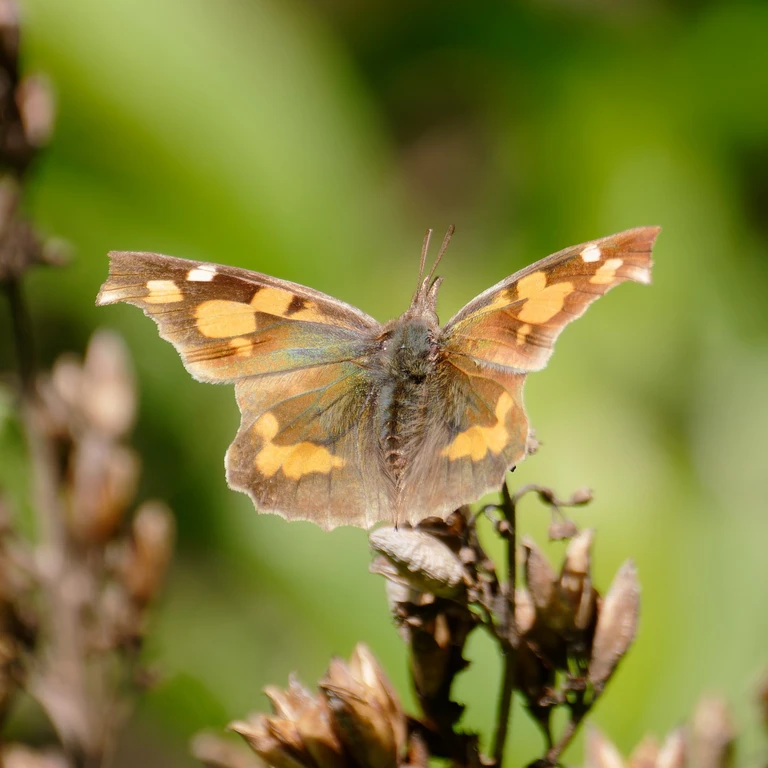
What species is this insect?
Libythea celtis
